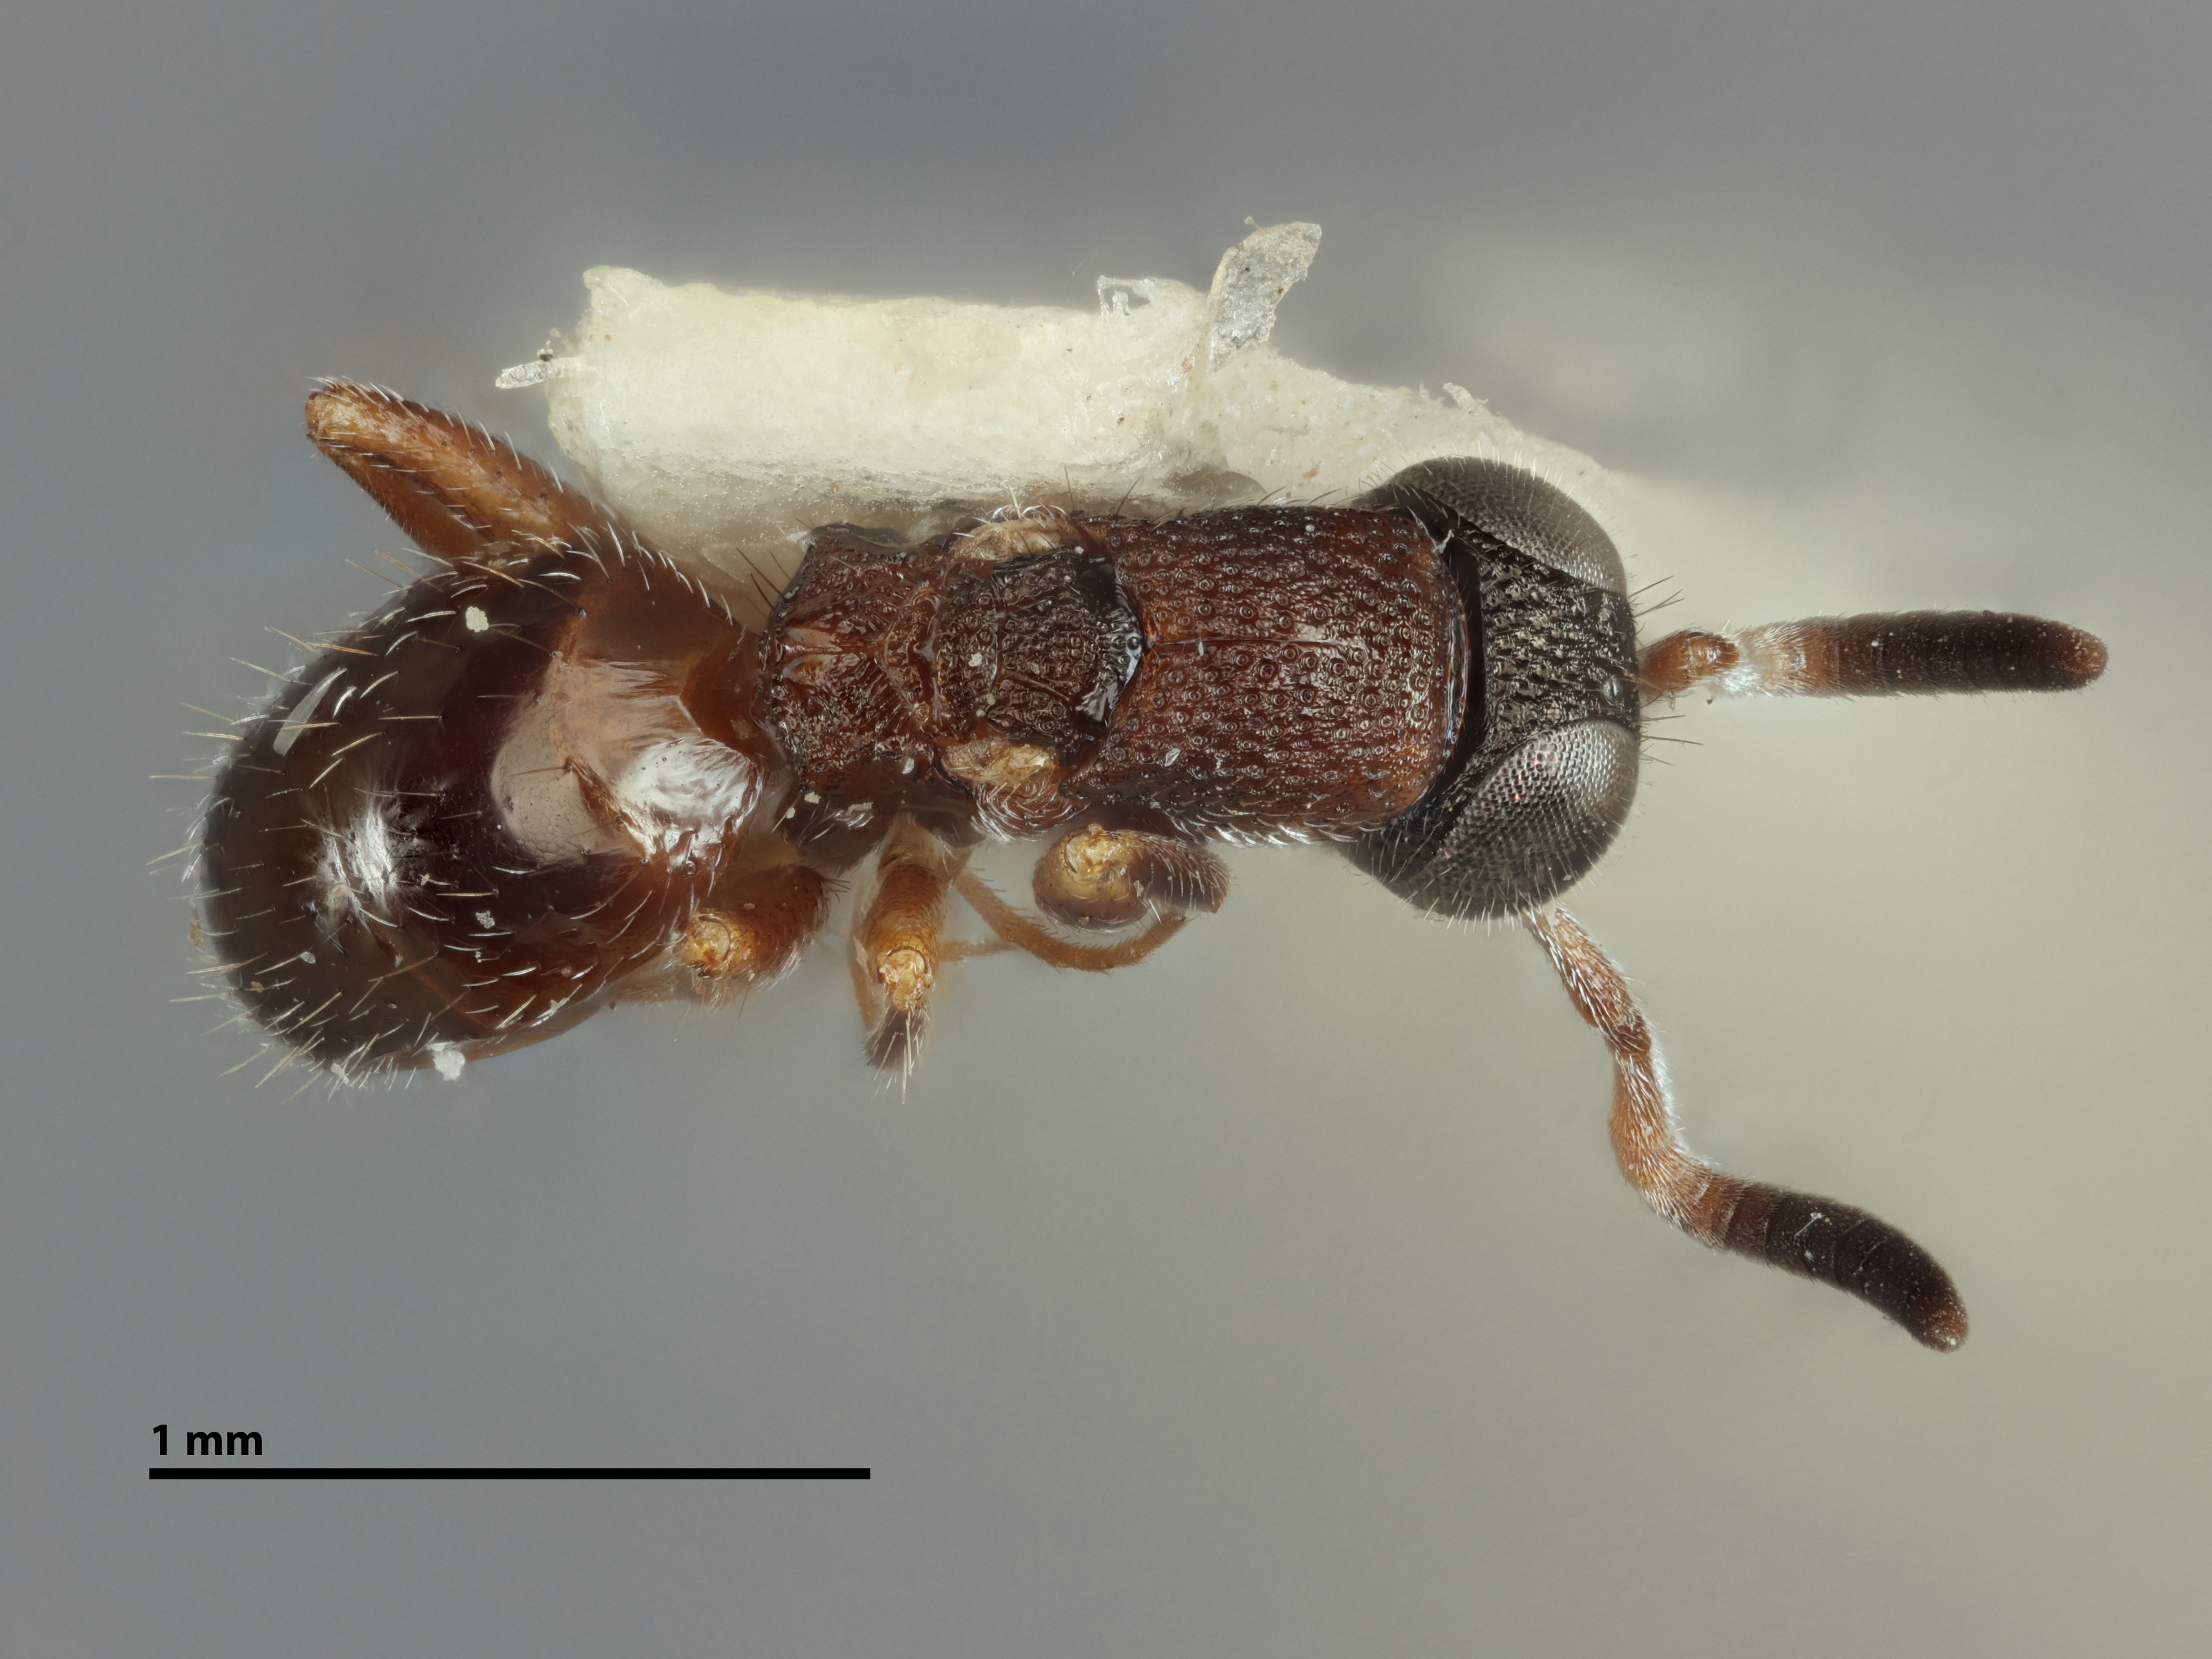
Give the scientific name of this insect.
Baeosega humida
